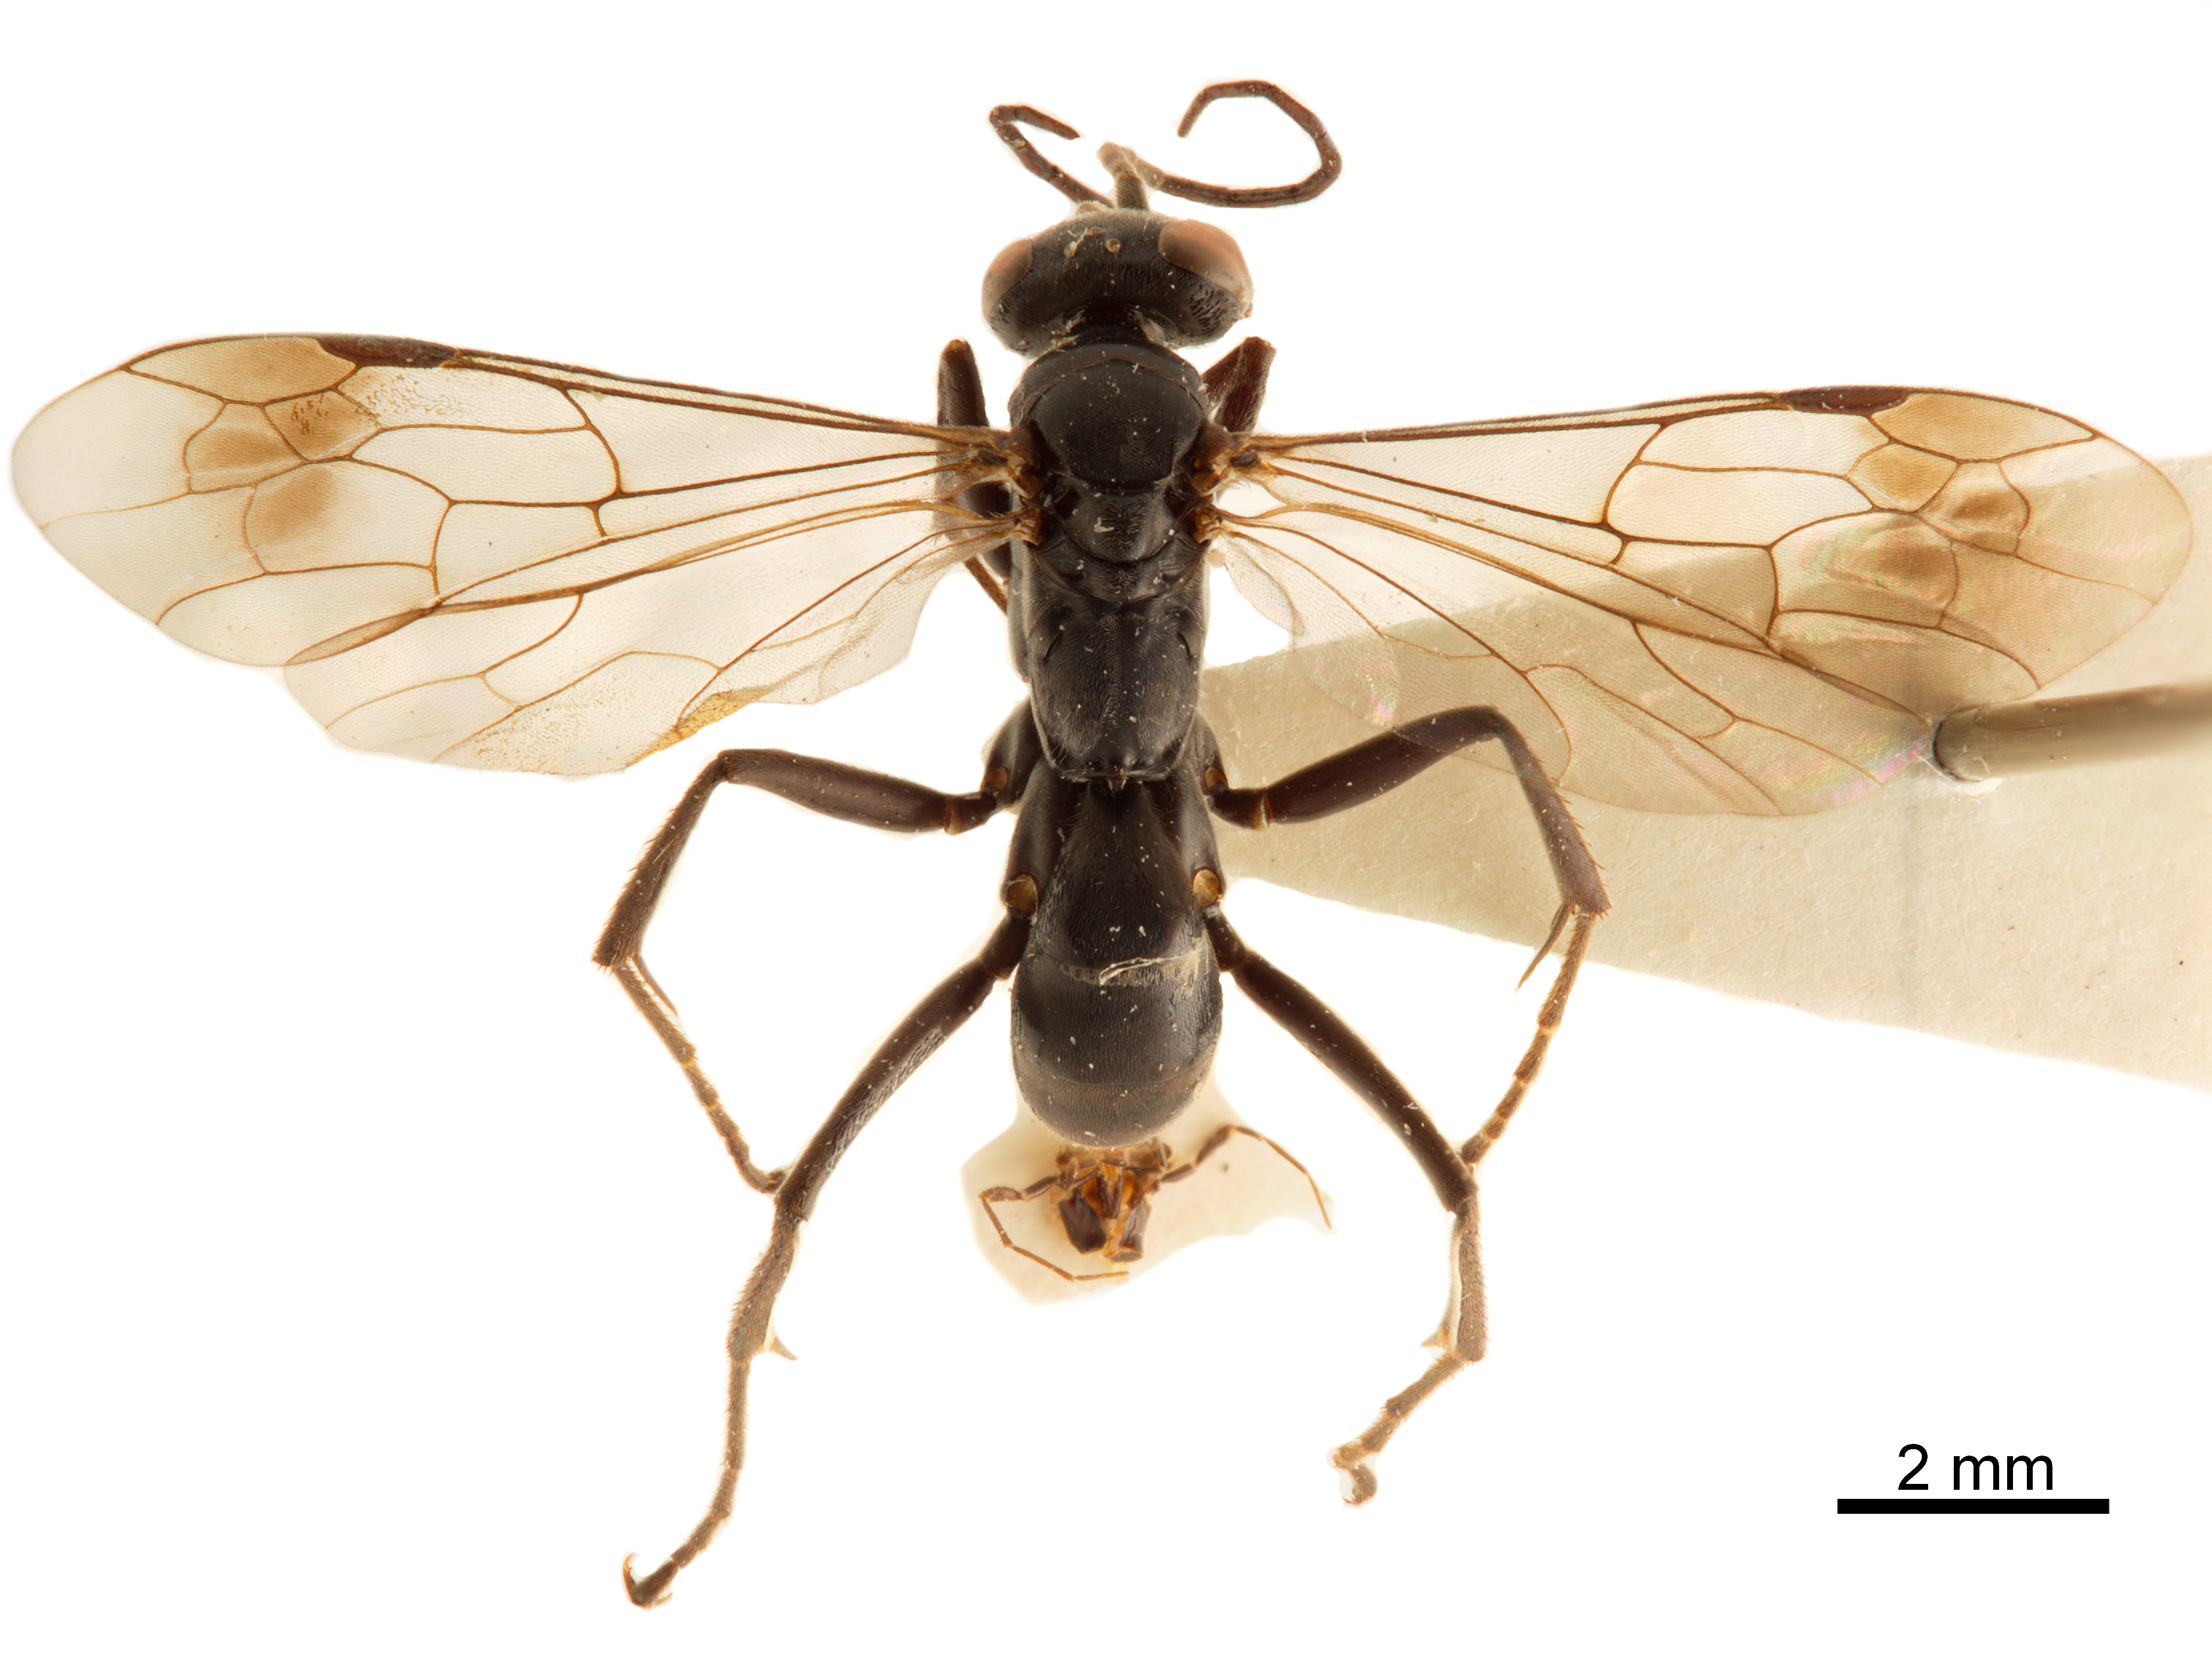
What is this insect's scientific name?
Eopompilus minor
